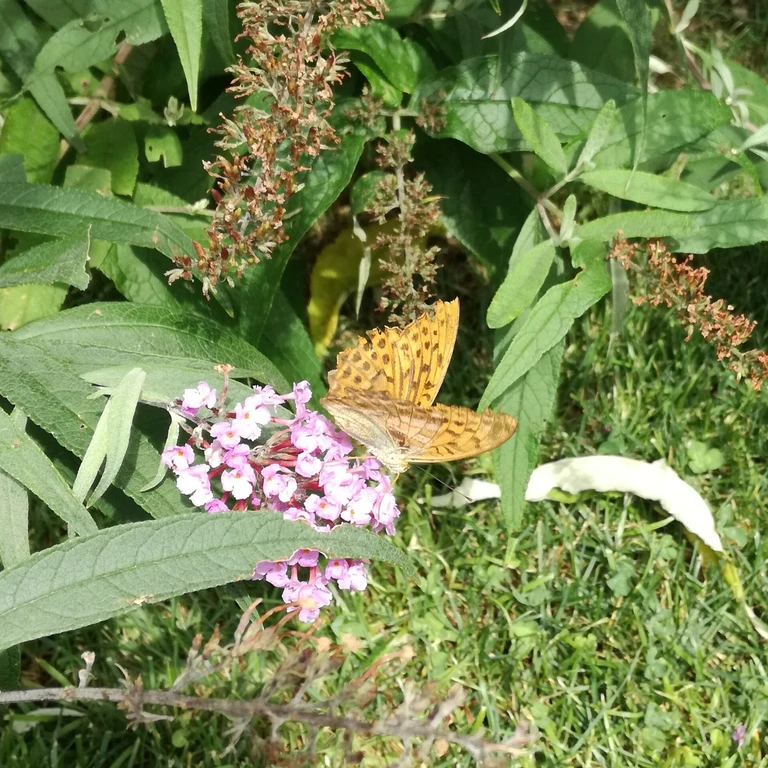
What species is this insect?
Argynnis paphia
